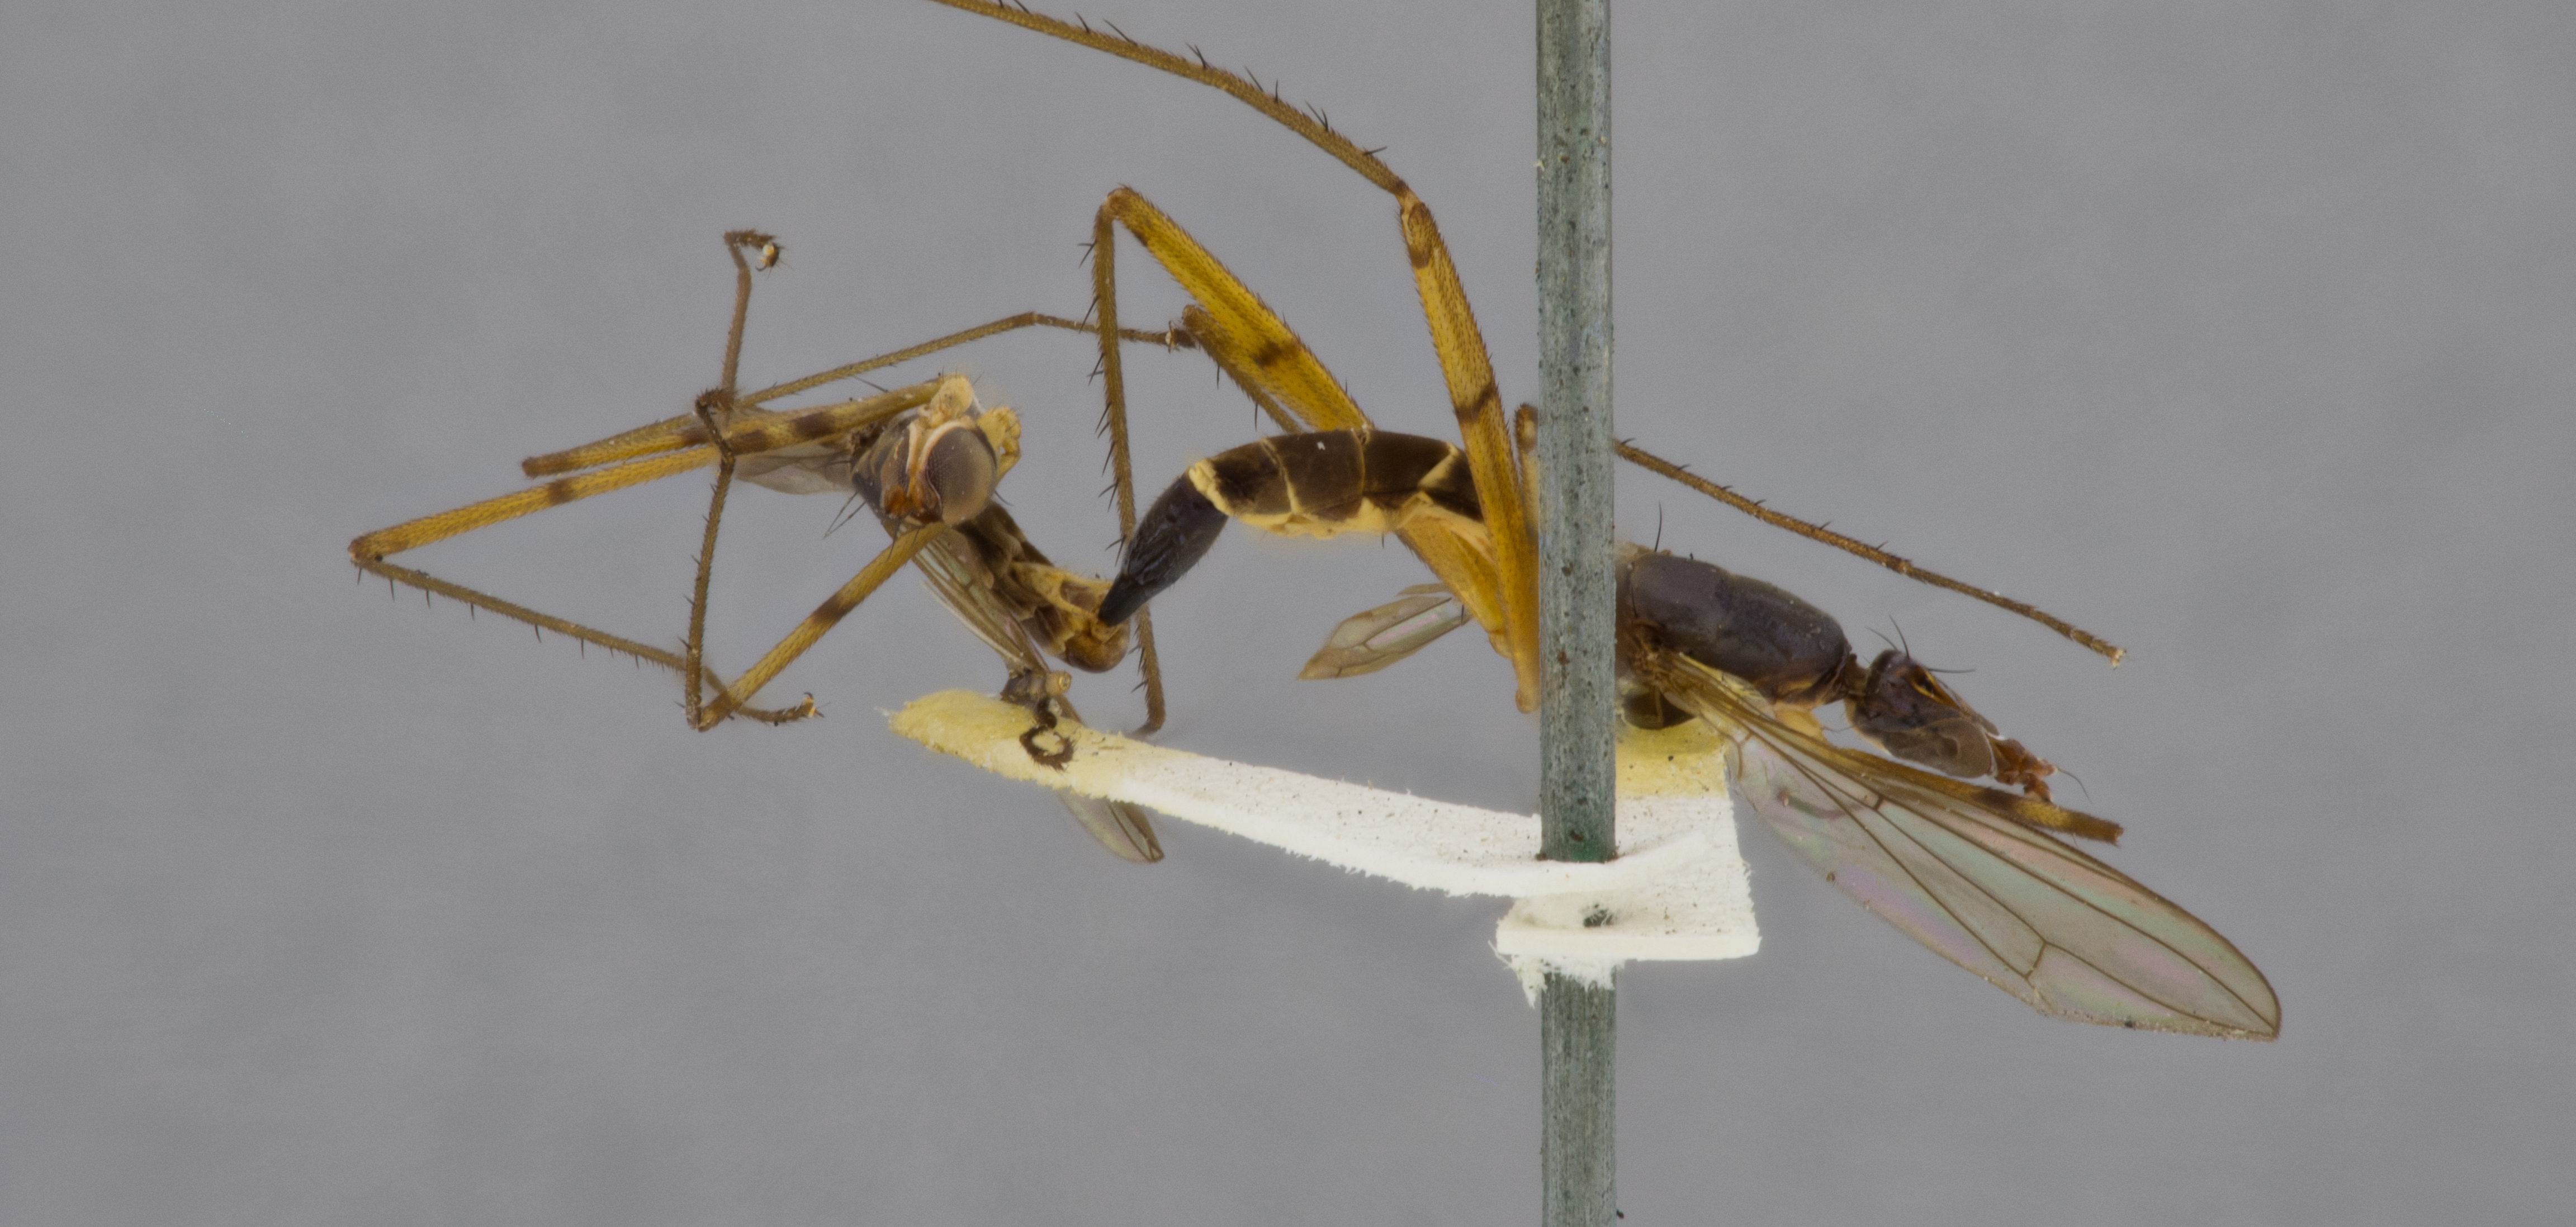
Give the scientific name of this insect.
Micropeza recta
